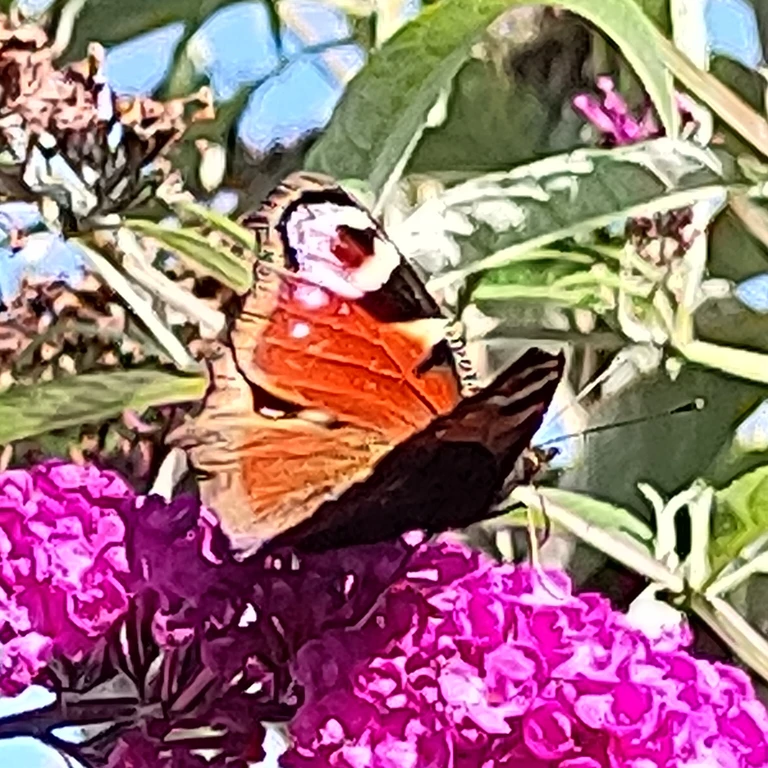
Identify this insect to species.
Aglais io
